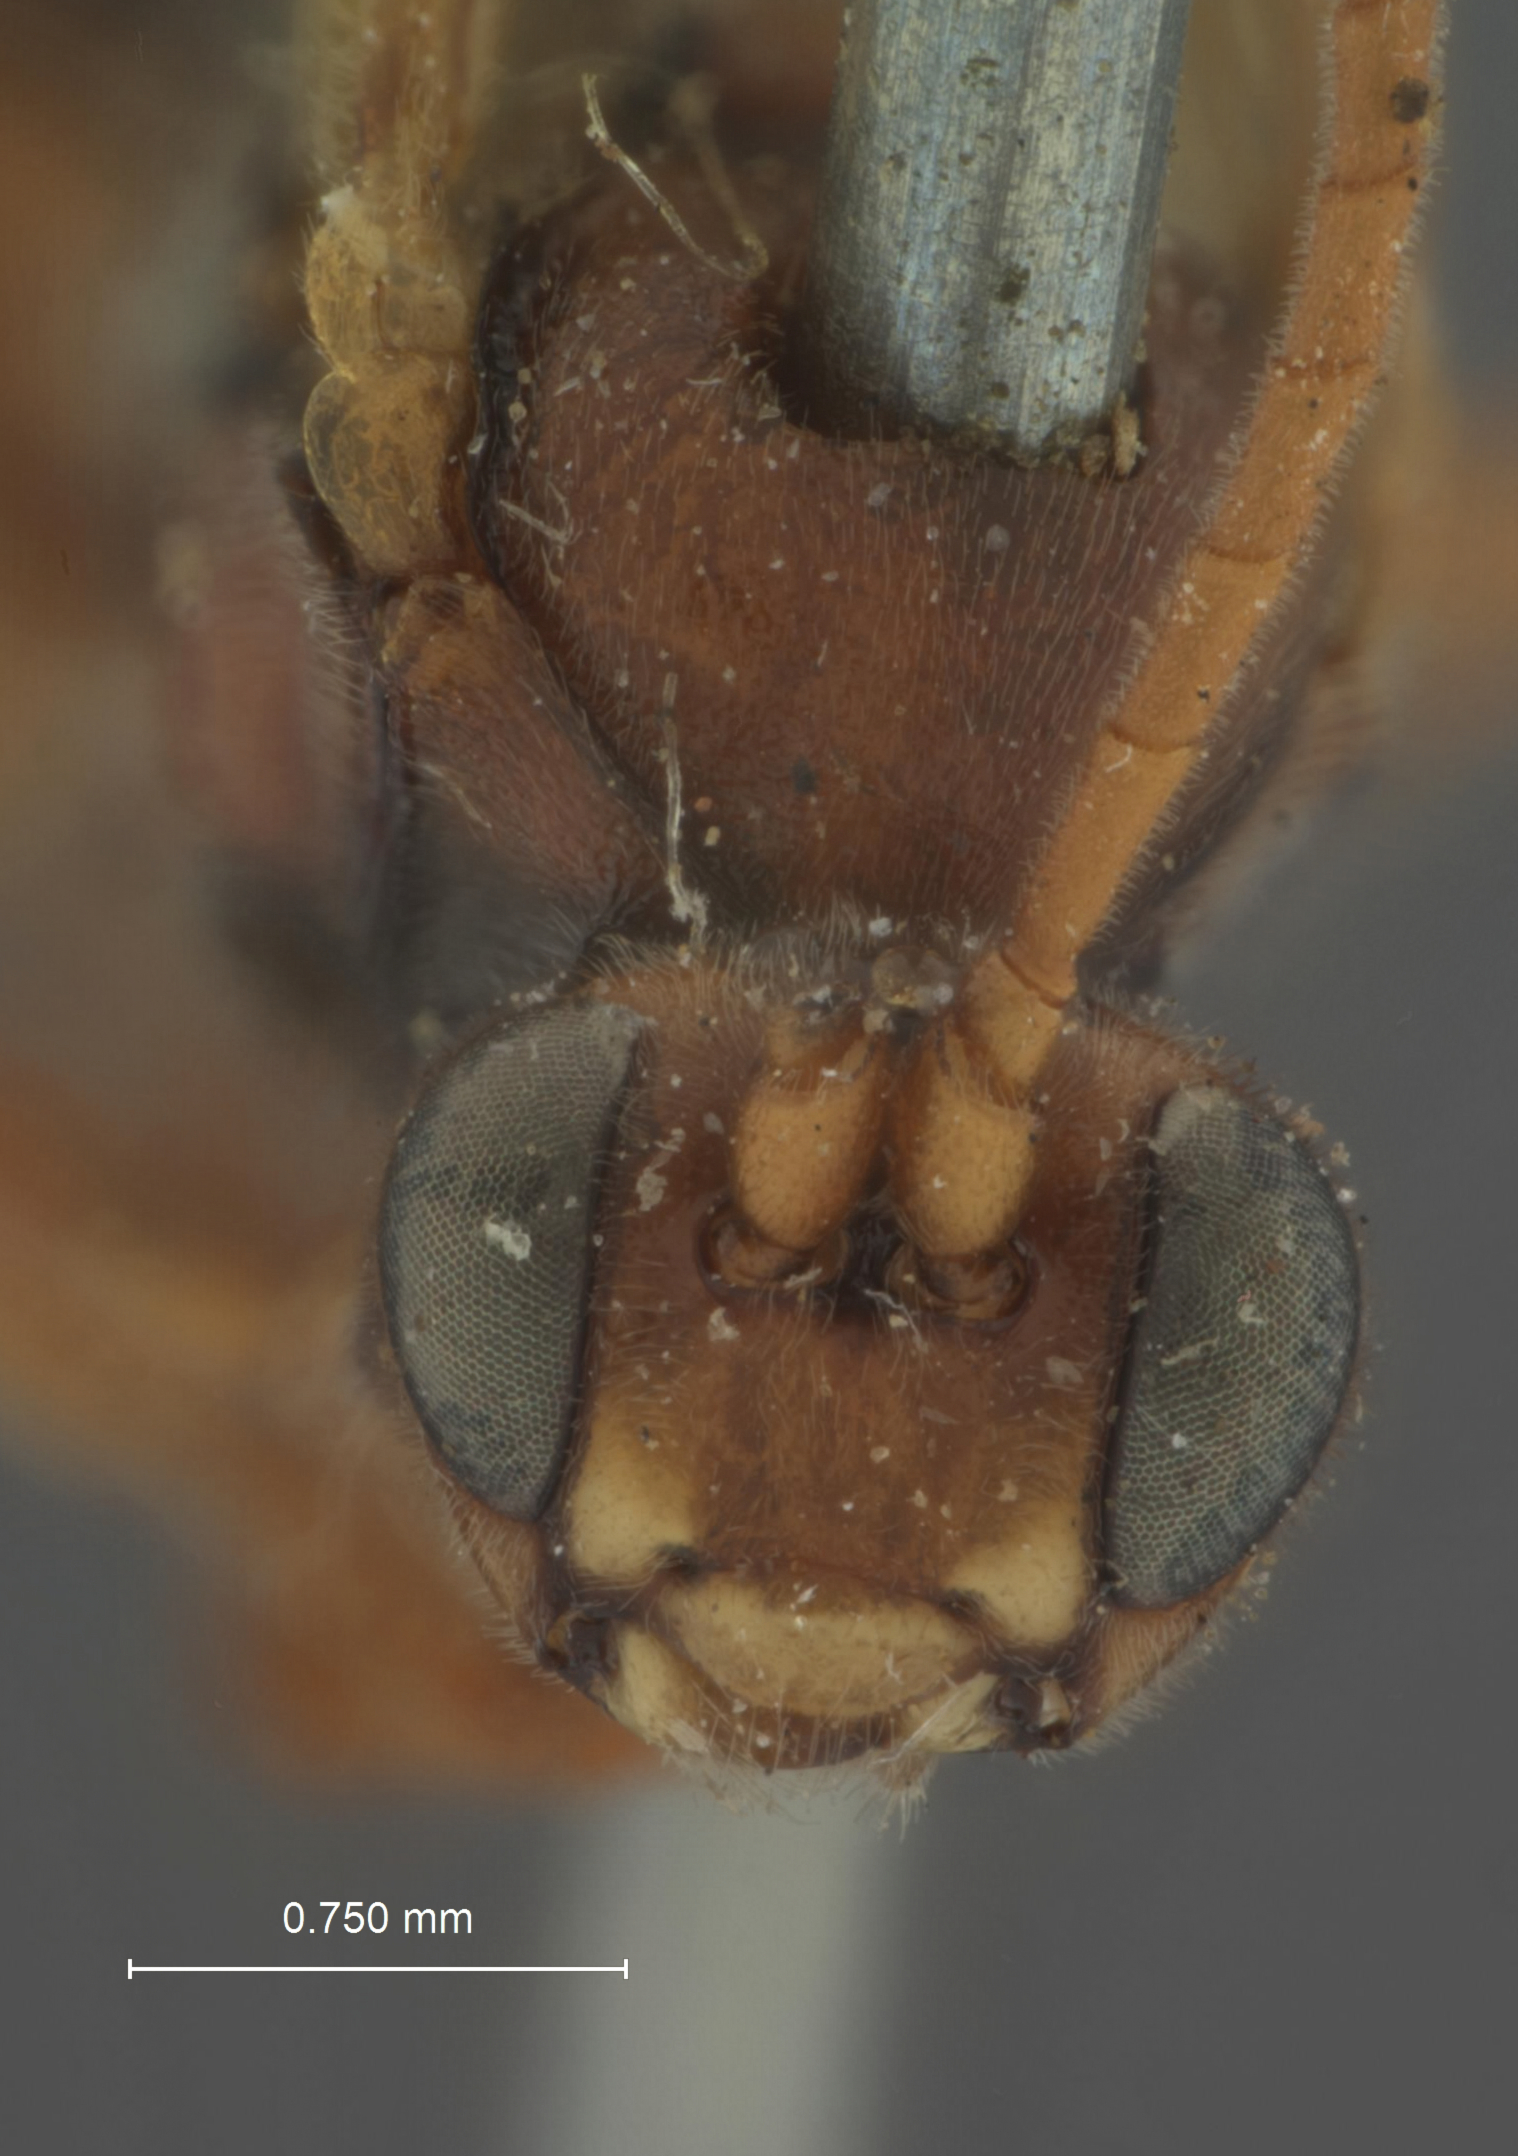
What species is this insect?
Trophoctonus insularis
